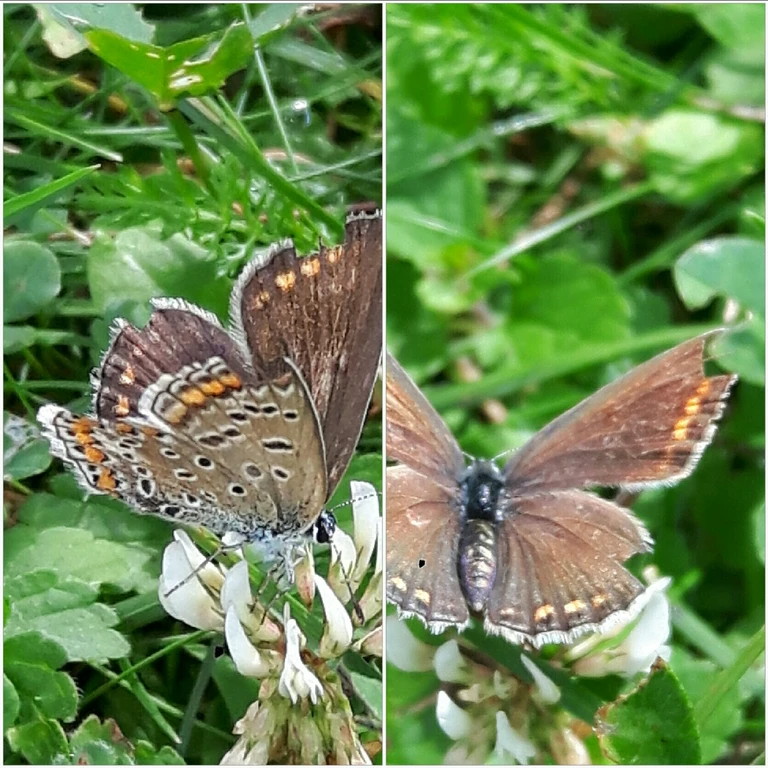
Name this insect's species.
Polyommatus icarus
